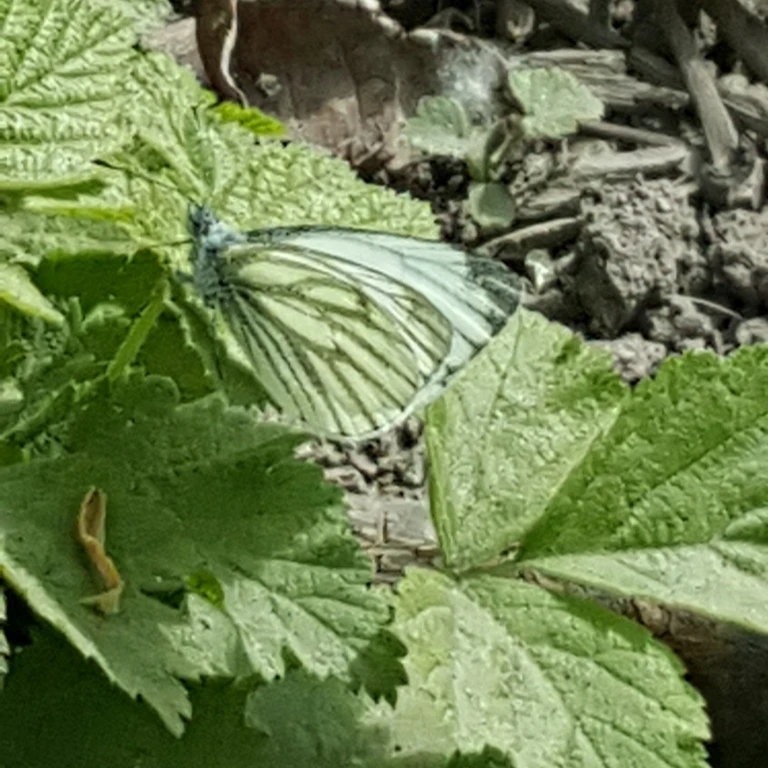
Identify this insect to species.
Pieris napi
